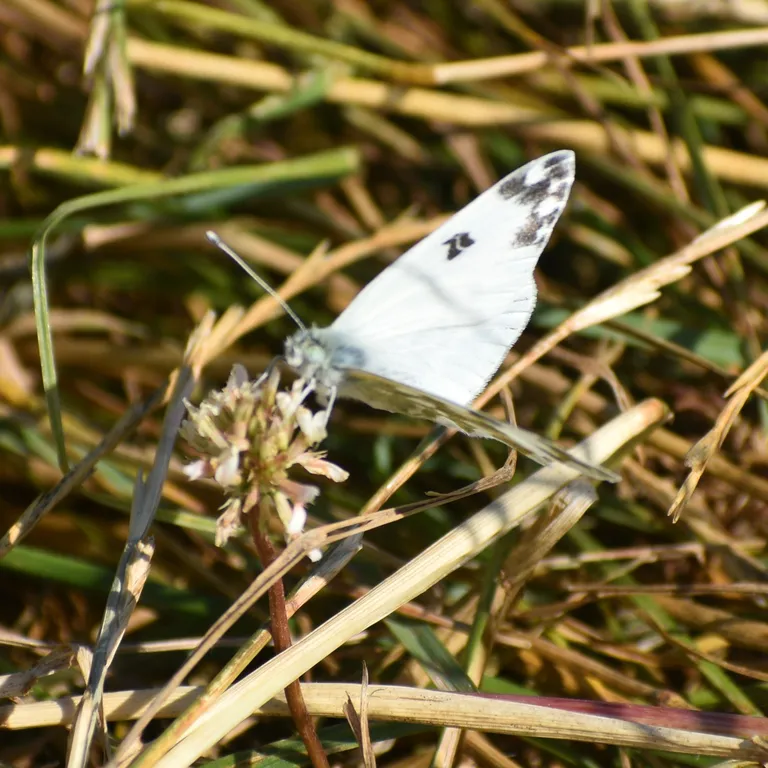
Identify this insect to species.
Pontia edusa
